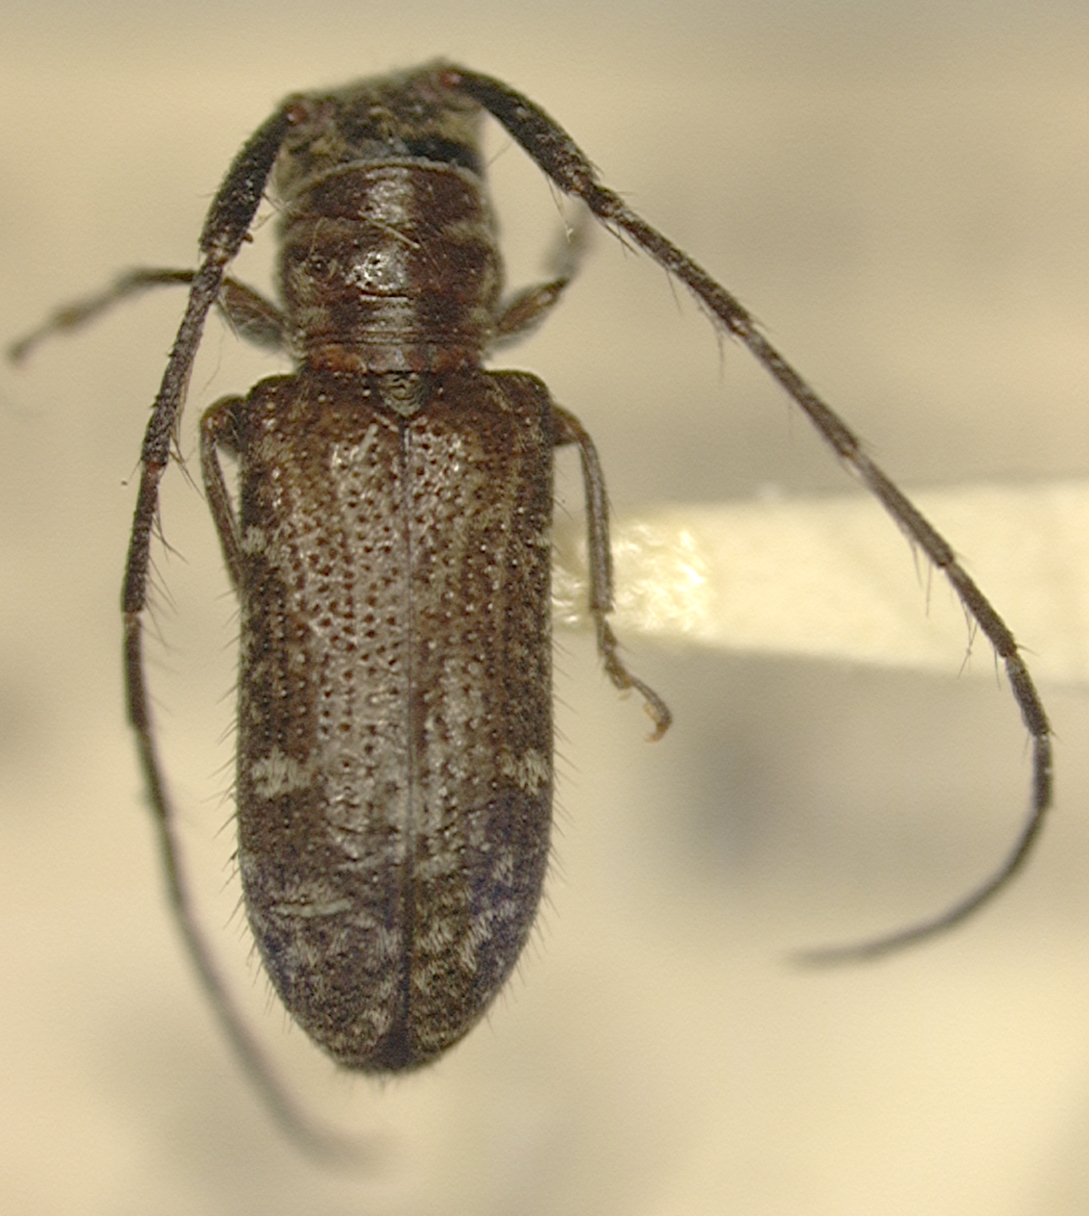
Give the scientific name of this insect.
Egesina monticola (also Callienispia monticola)
